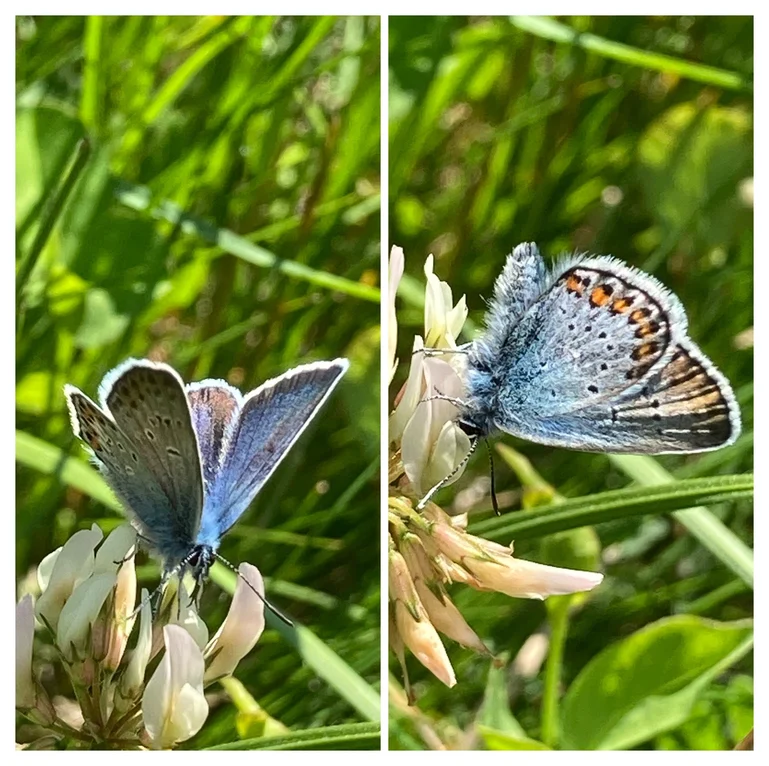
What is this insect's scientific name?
Plebejus argus
